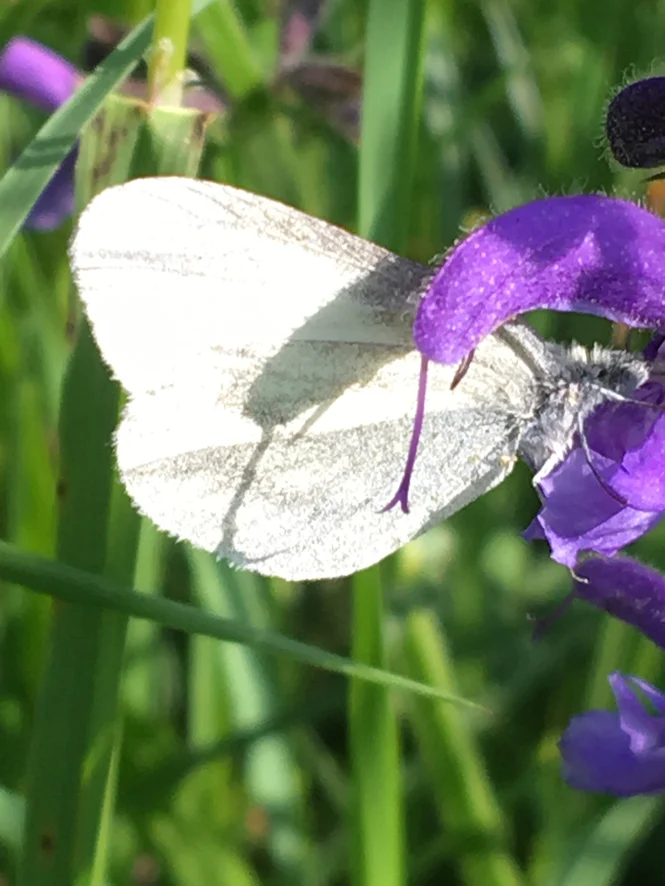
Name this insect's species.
Leptidea sinapis/juvernica
